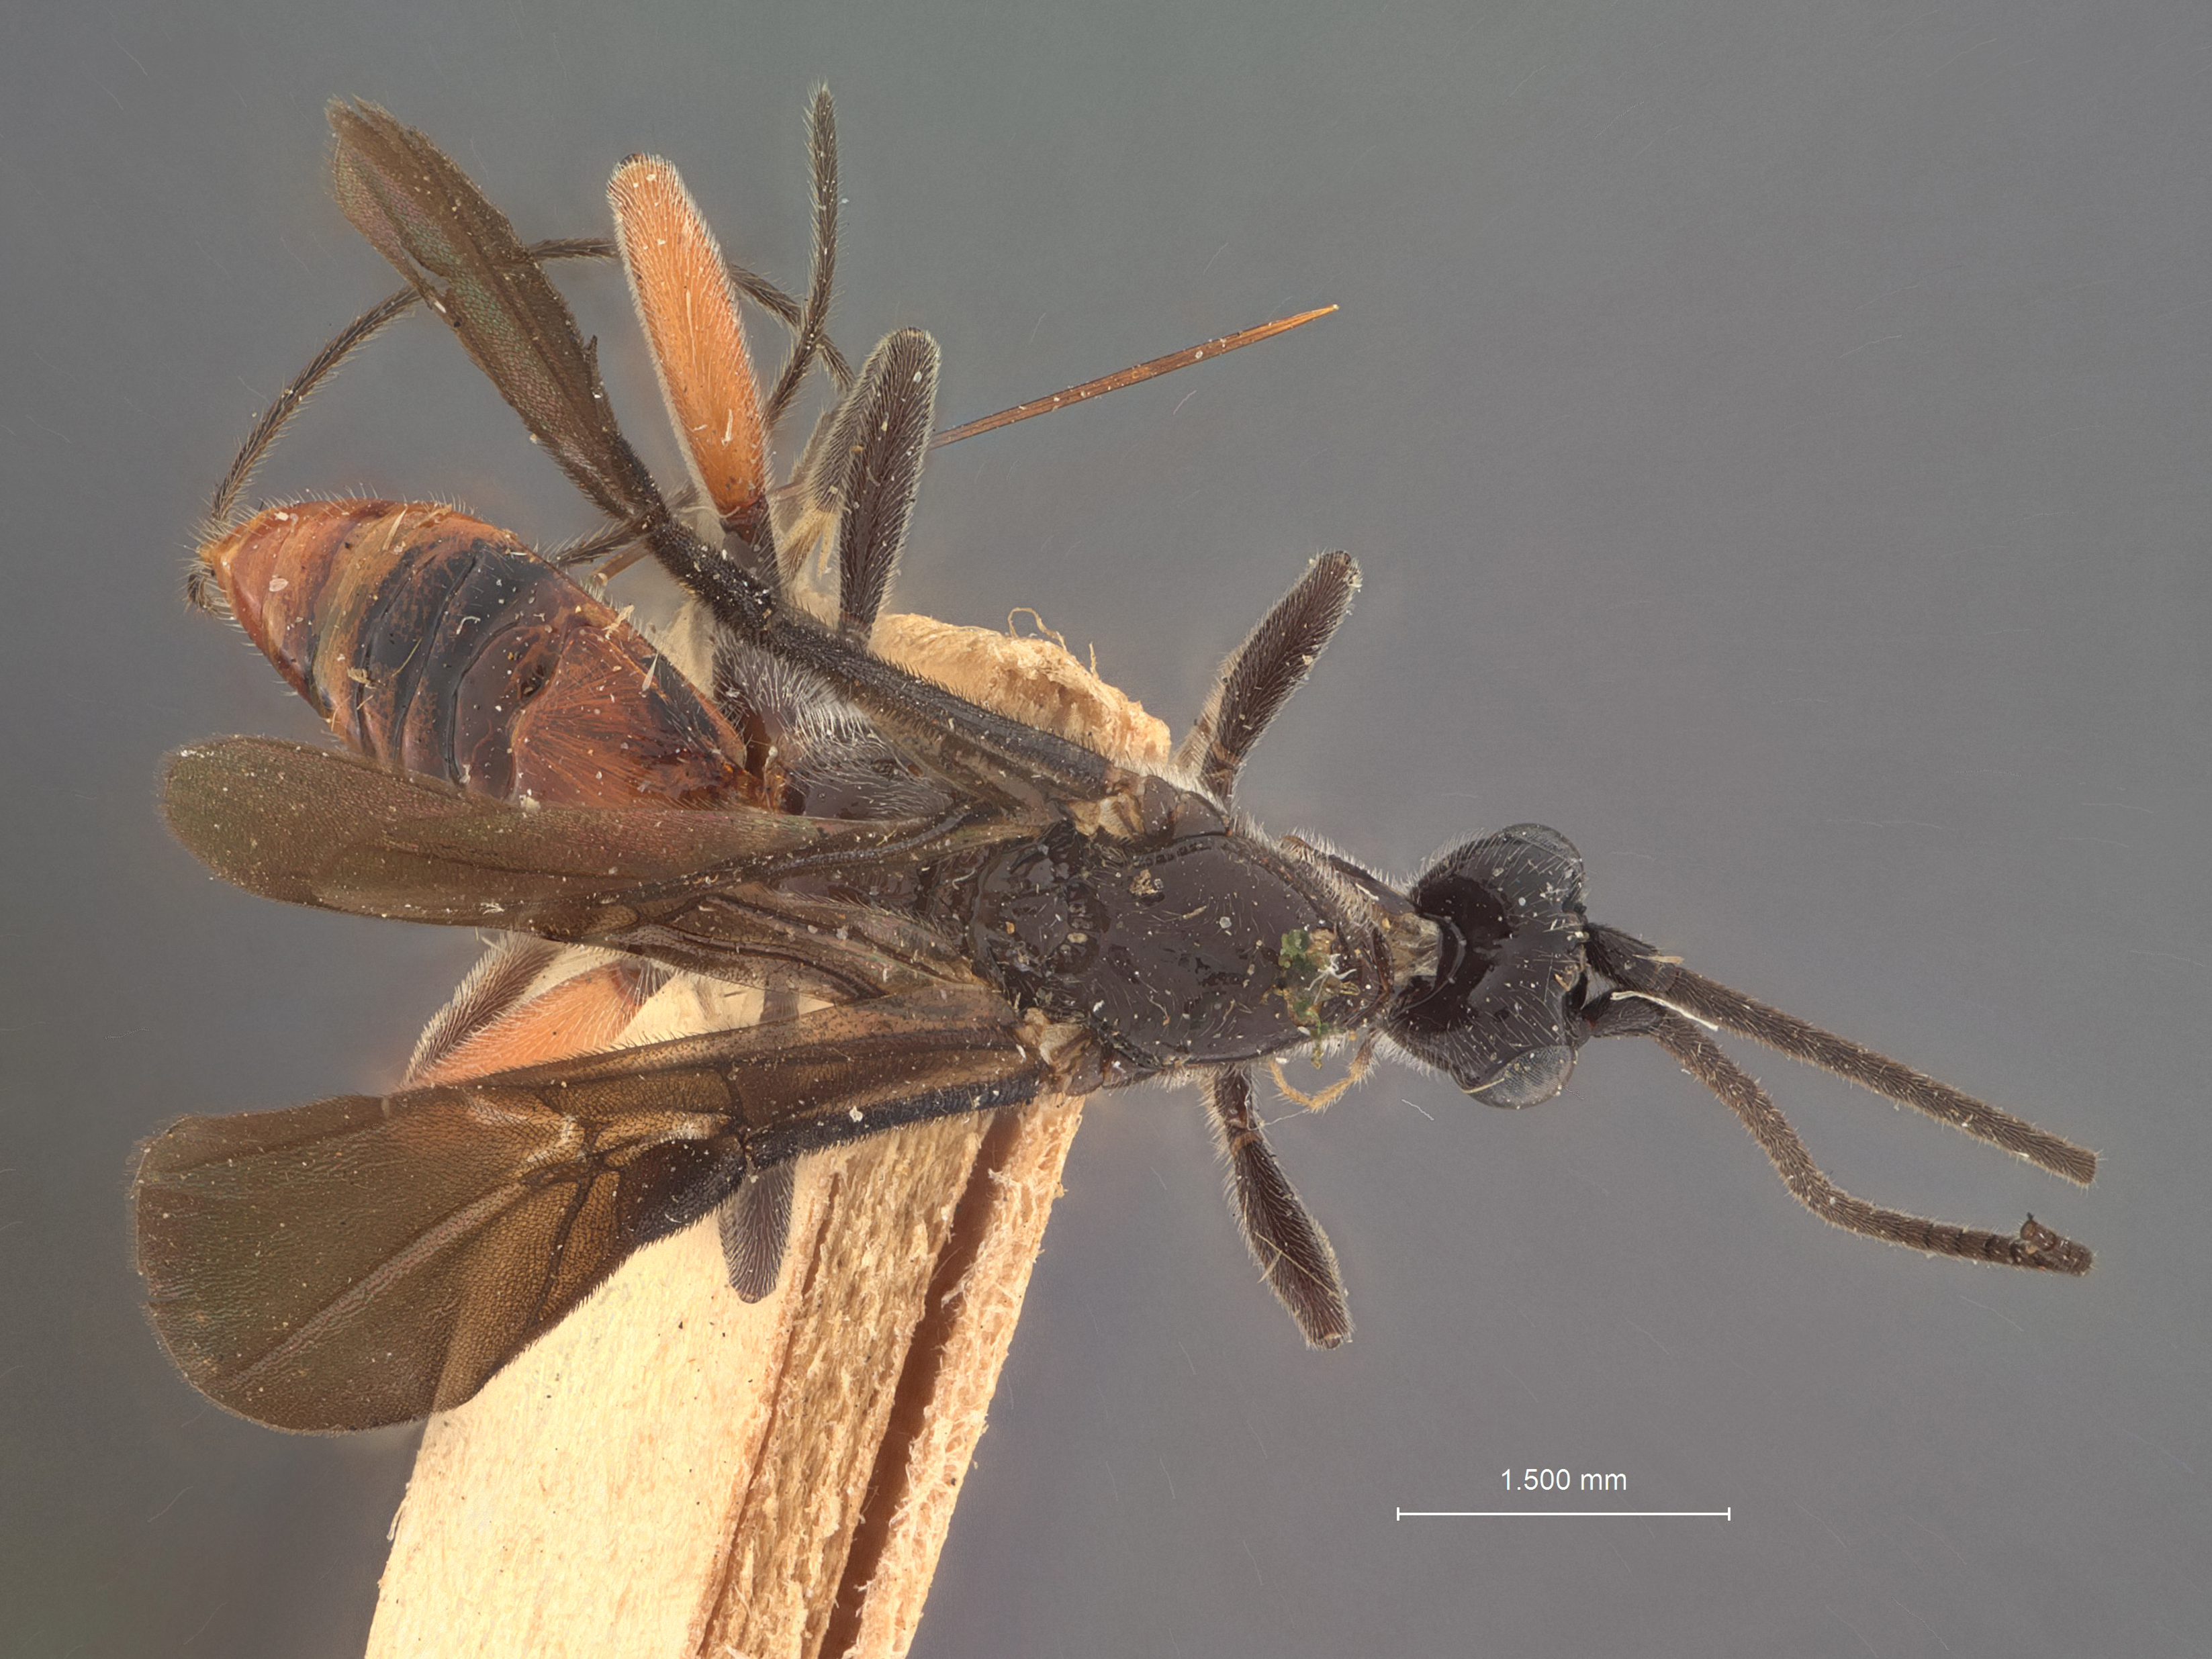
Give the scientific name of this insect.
Bassus rufofemoratus
